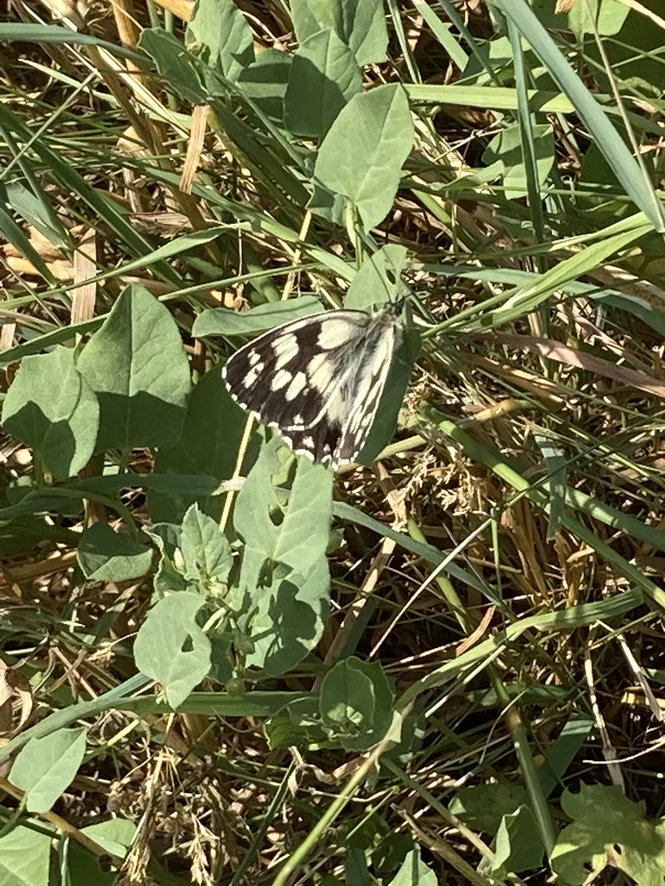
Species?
Melanargia galathea
